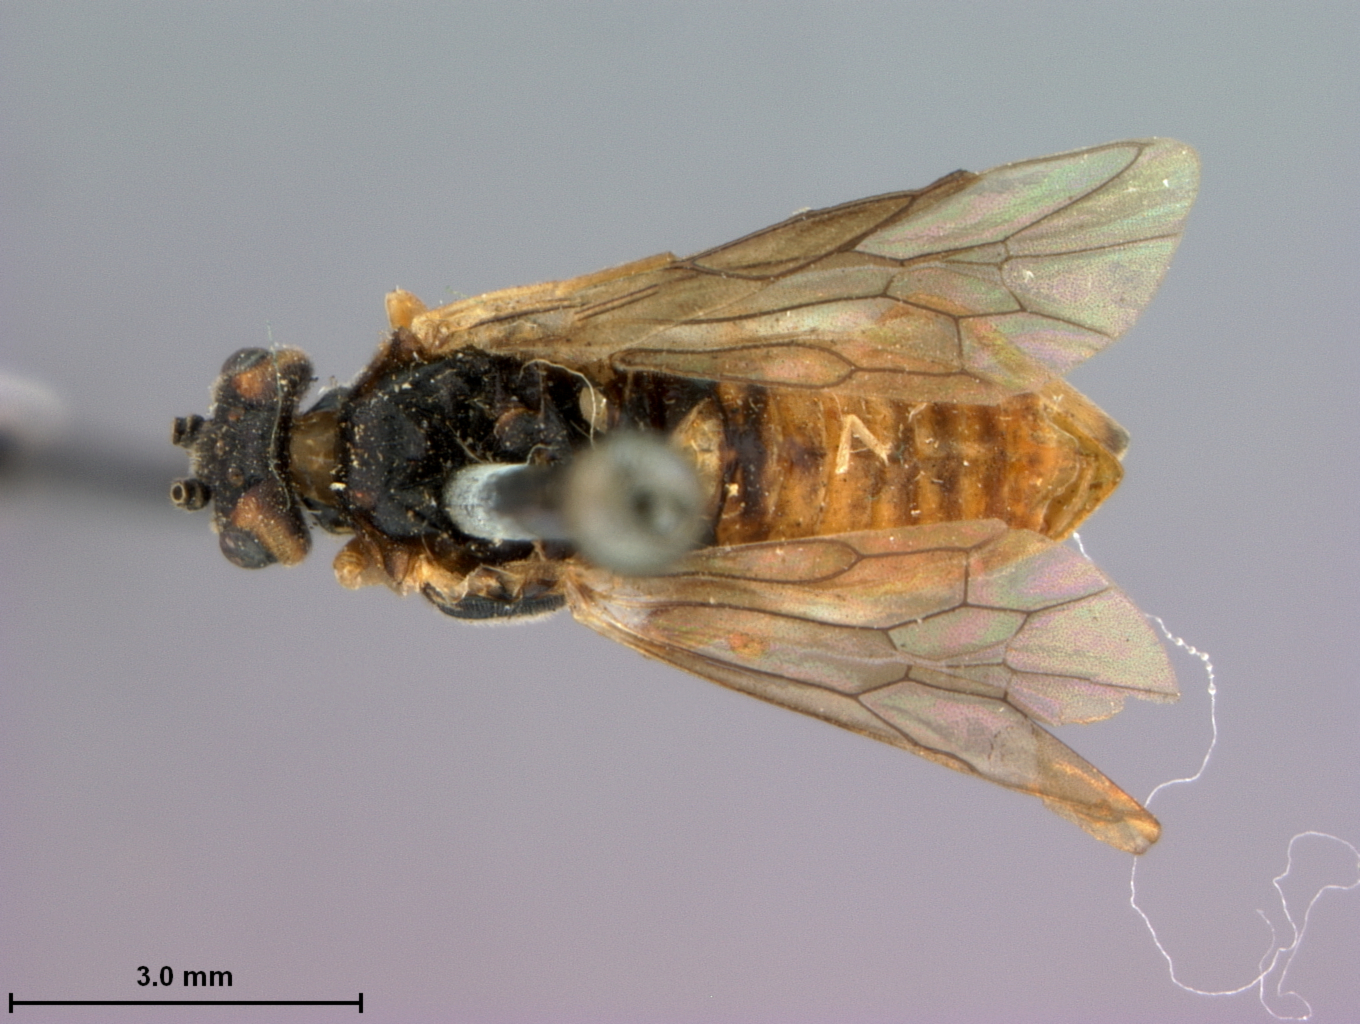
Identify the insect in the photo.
Pachynematus infumatus
